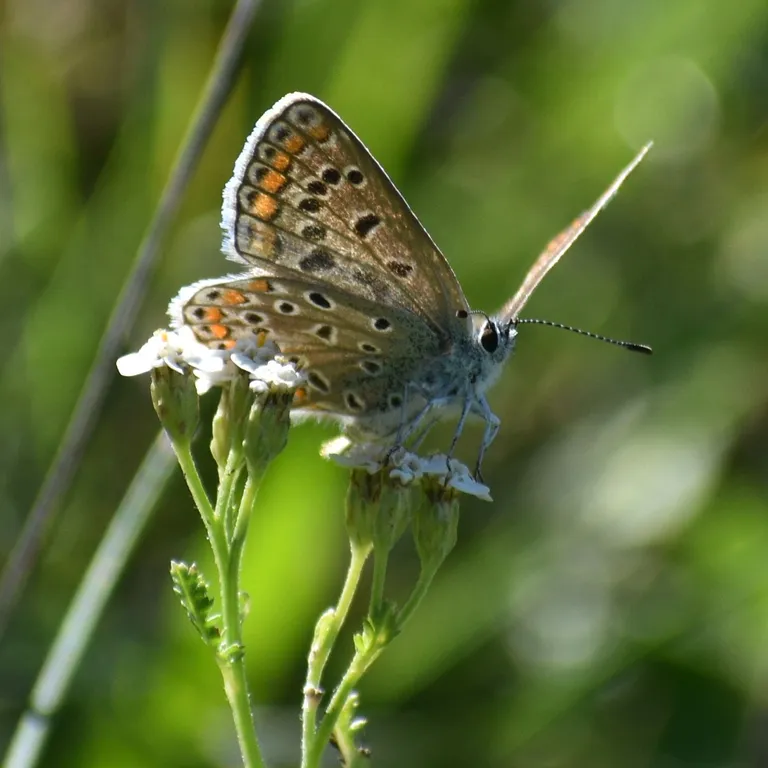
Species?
Polyommatus icarus
